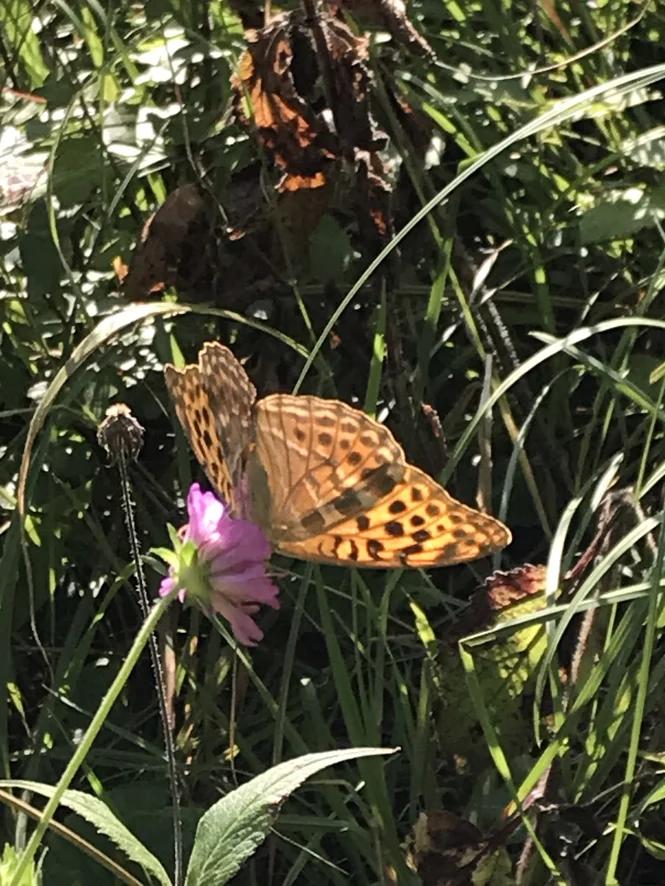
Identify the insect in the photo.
Argynnis paphia
